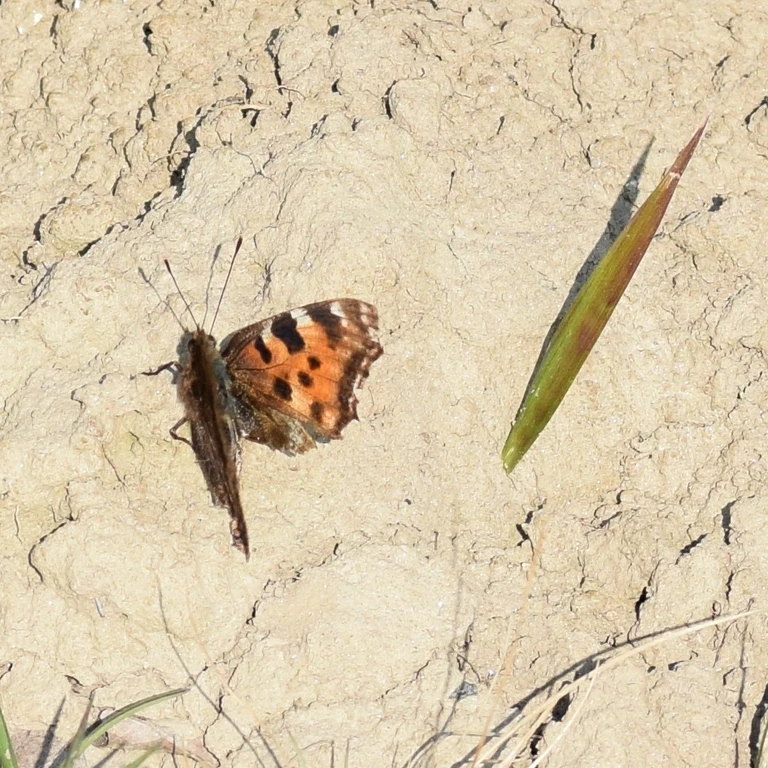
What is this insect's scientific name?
Nymphalis polychloros
